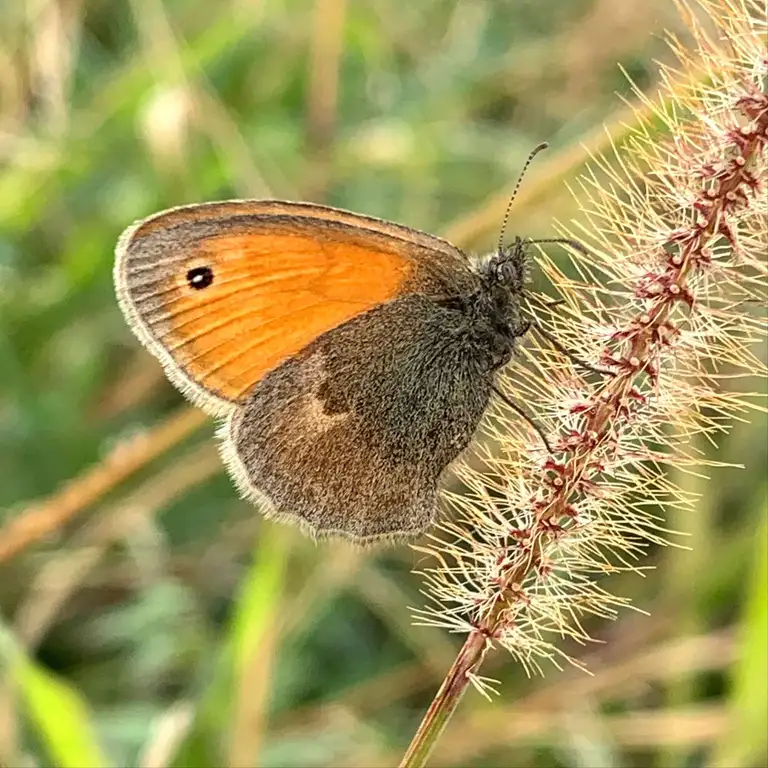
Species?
Coenonympha pamphilus
